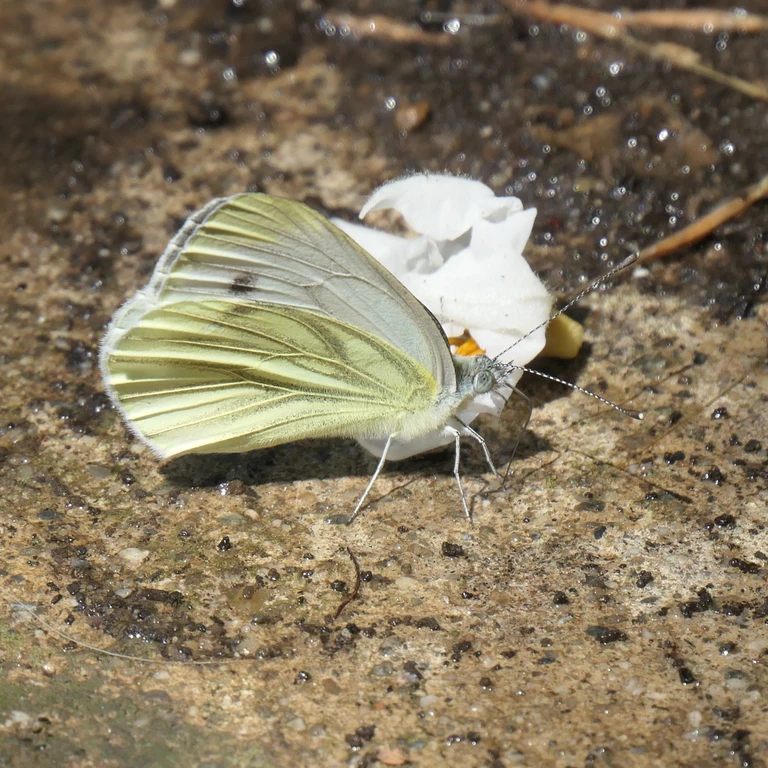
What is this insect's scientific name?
Pieris napi
